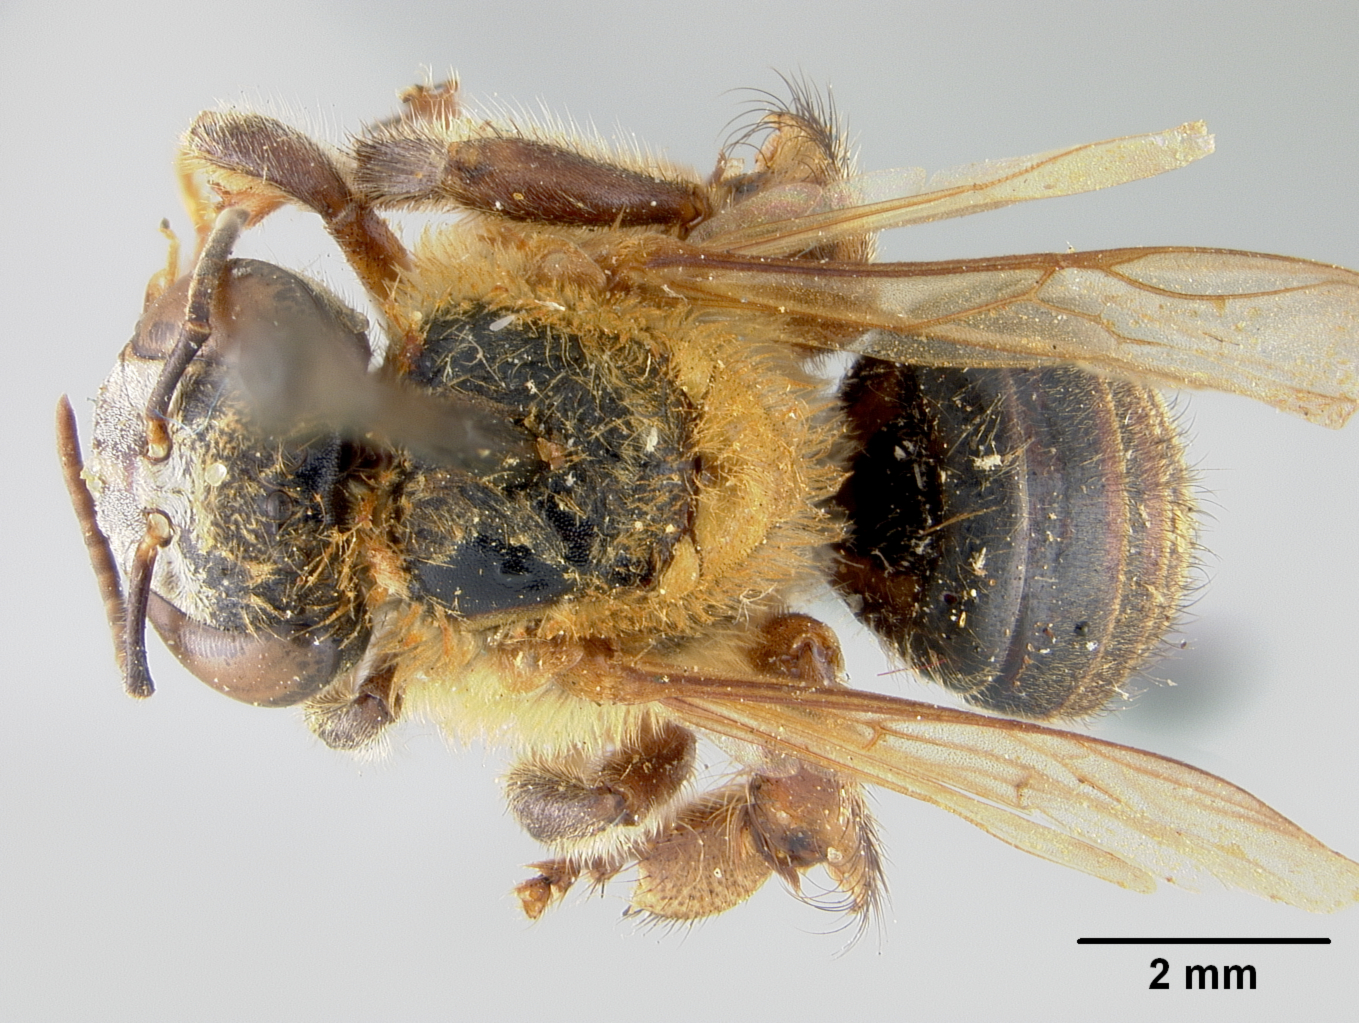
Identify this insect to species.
Melipona concinnula
